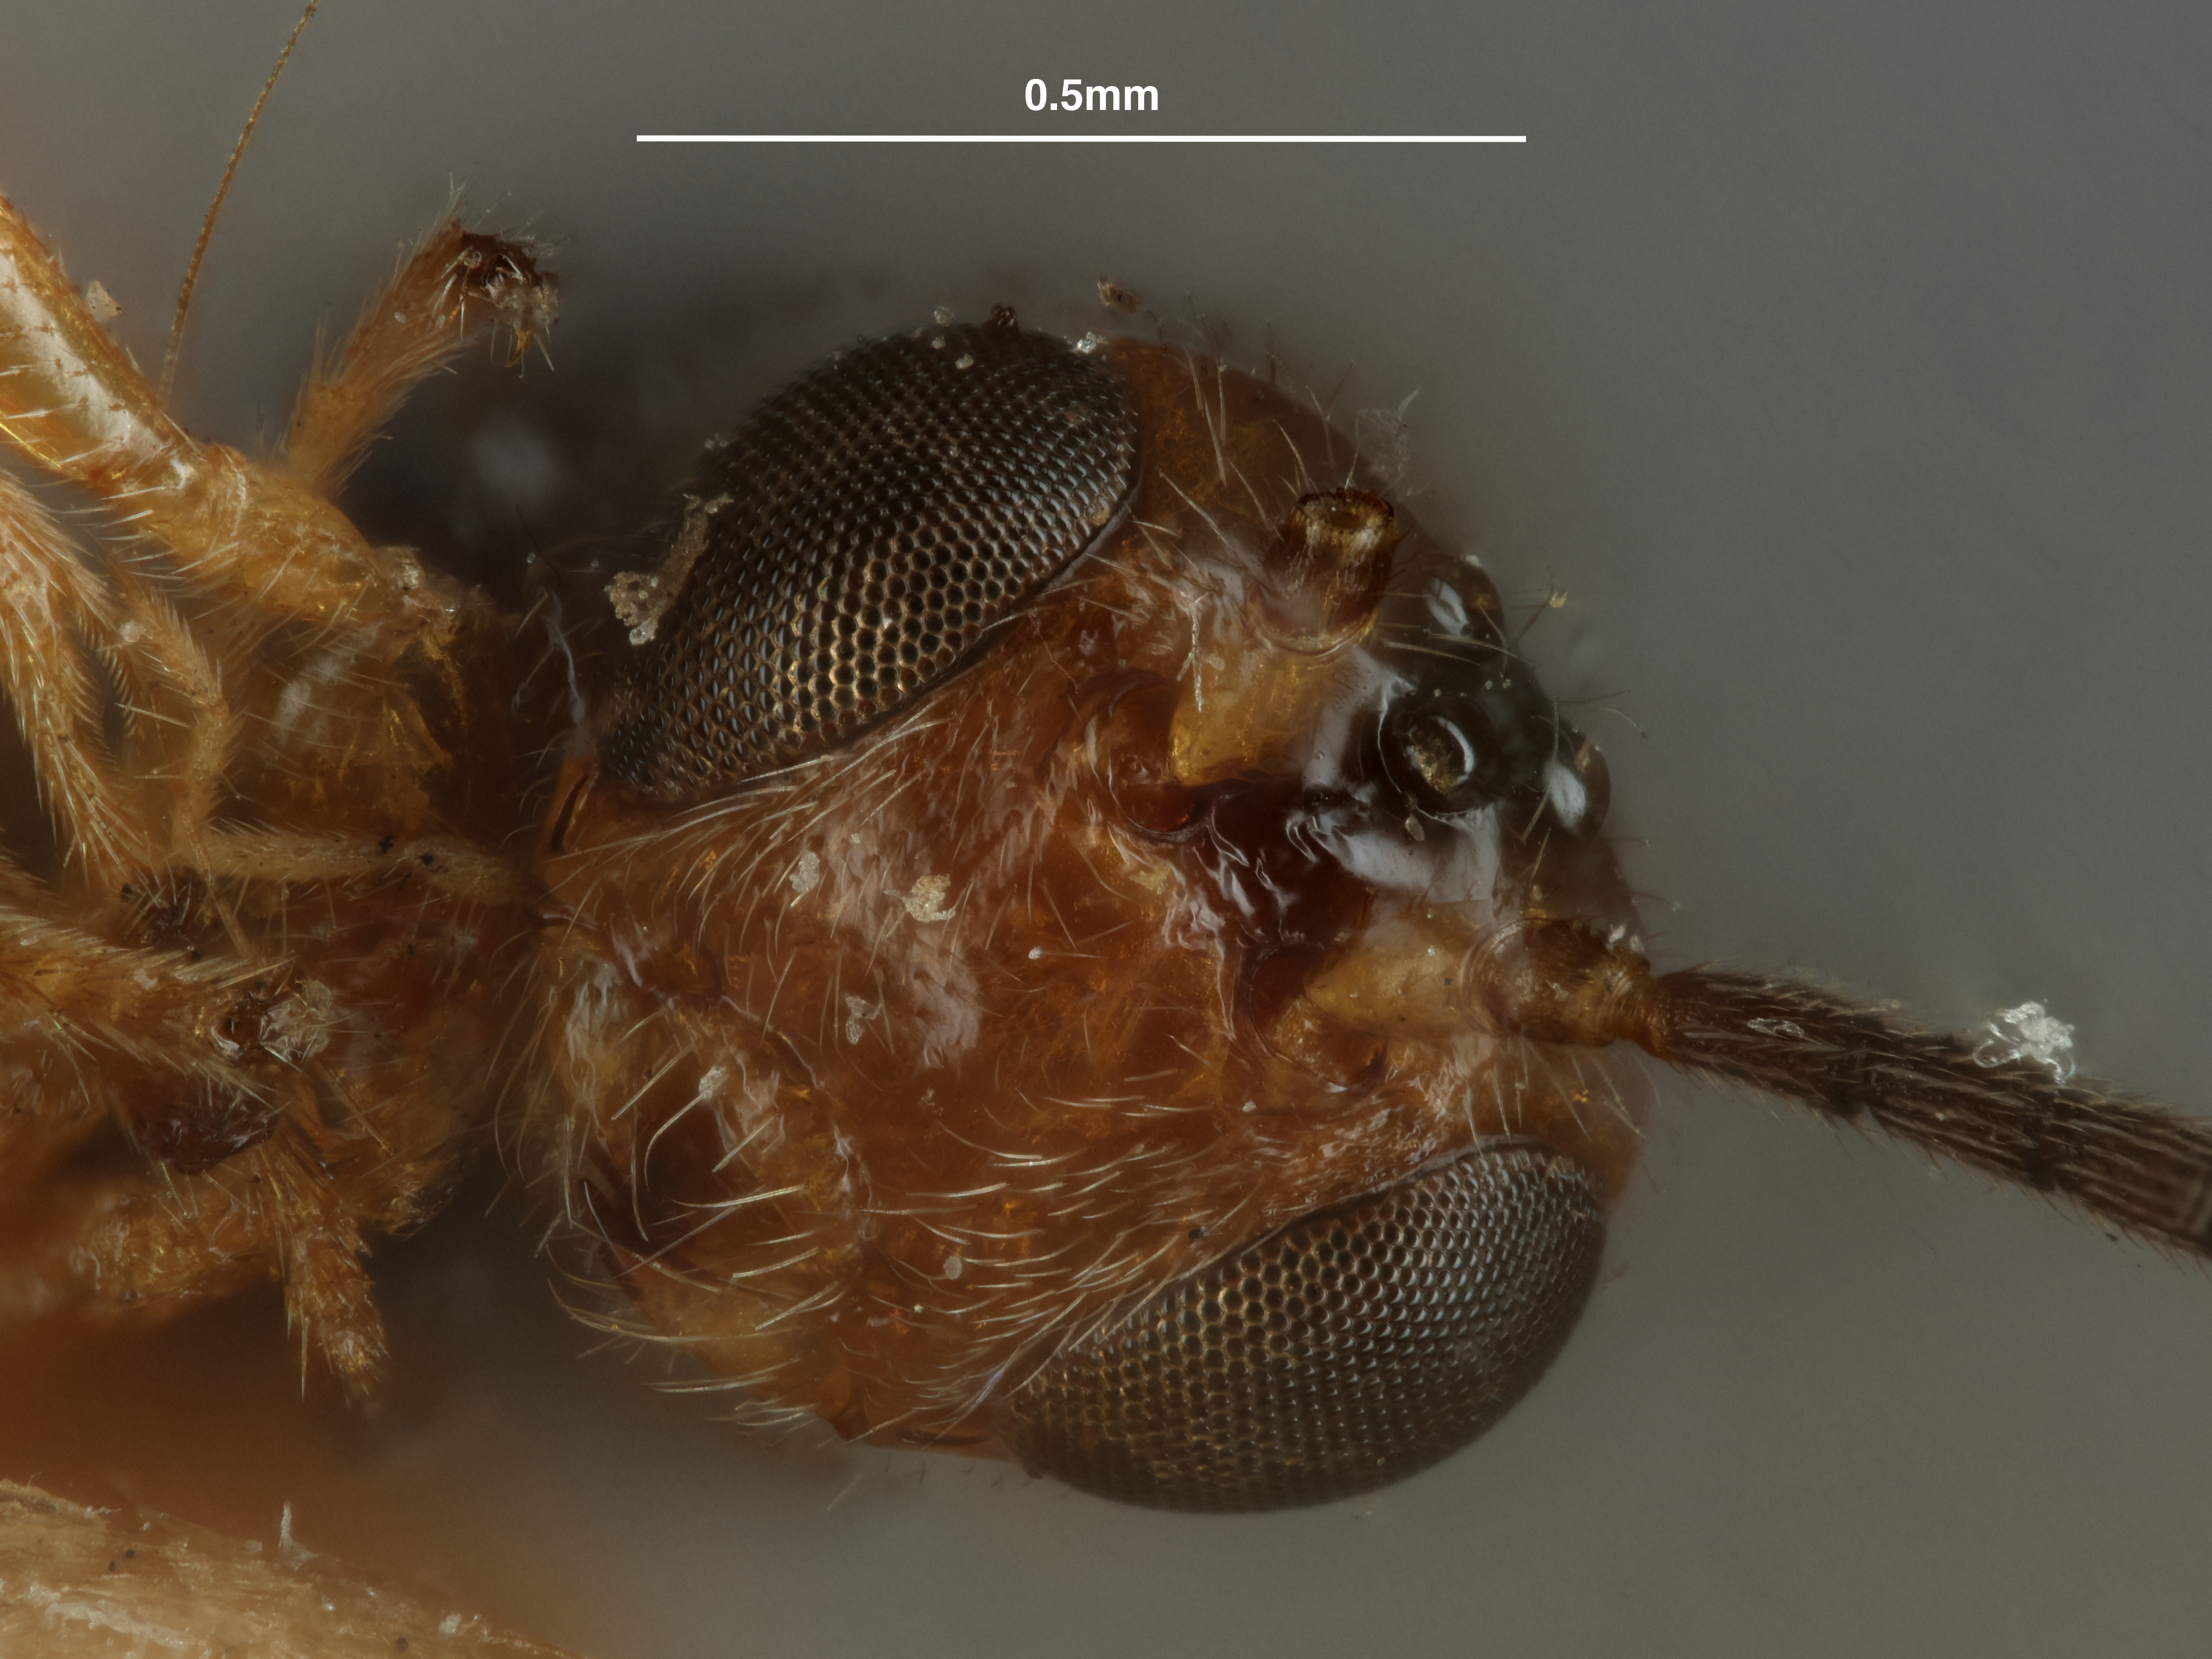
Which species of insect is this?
Opius globiformis
